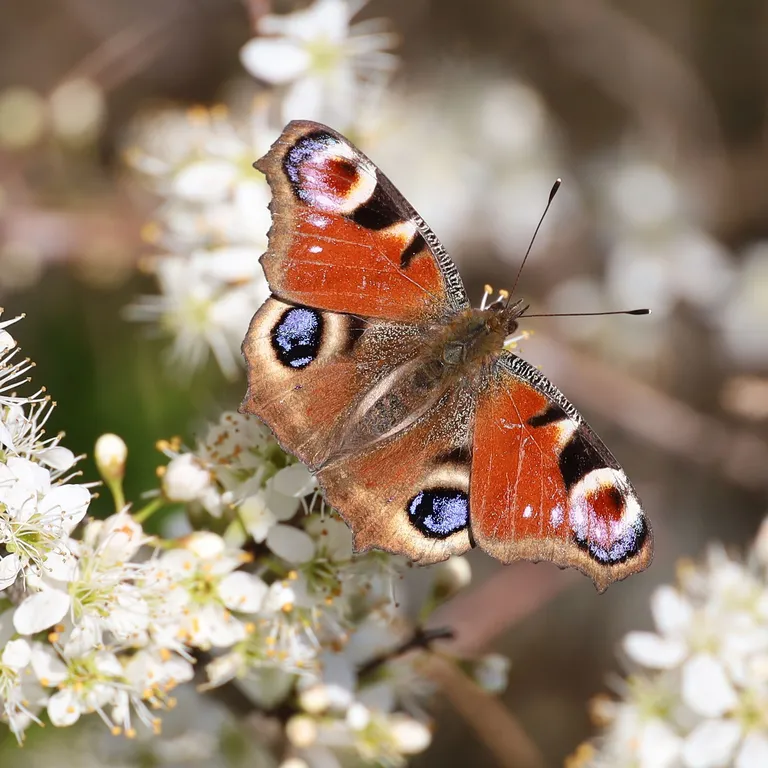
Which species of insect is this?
Aglais io
